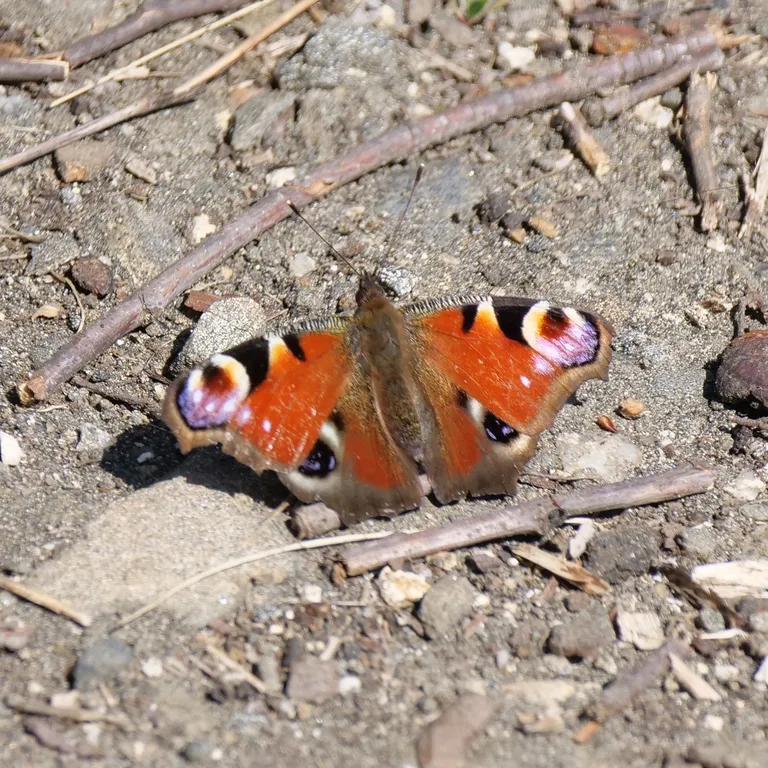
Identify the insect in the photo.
Aglais io
